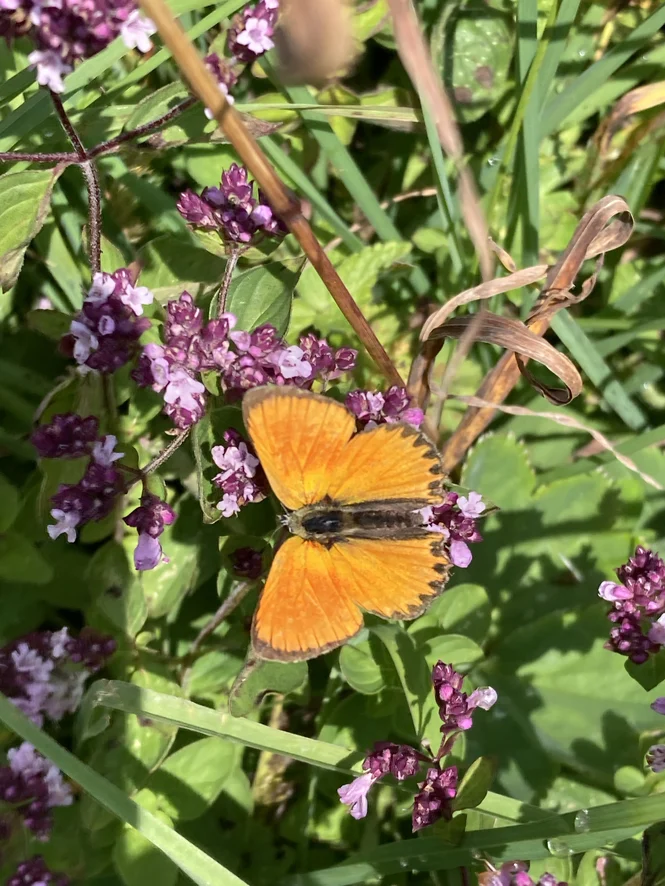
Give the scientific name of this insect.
Lycaena virgaureae
